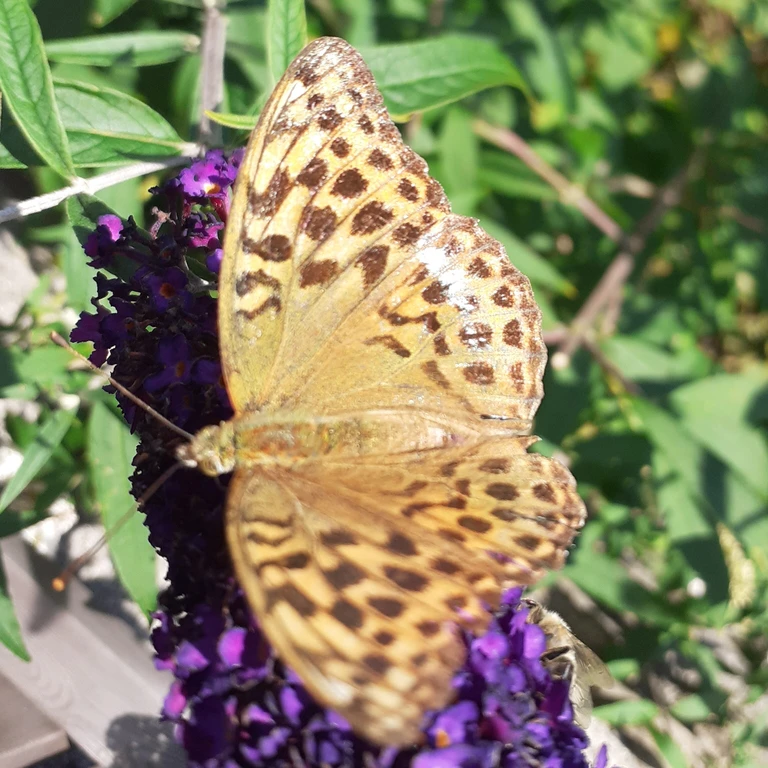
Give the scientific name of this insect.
Argynnis paphia
